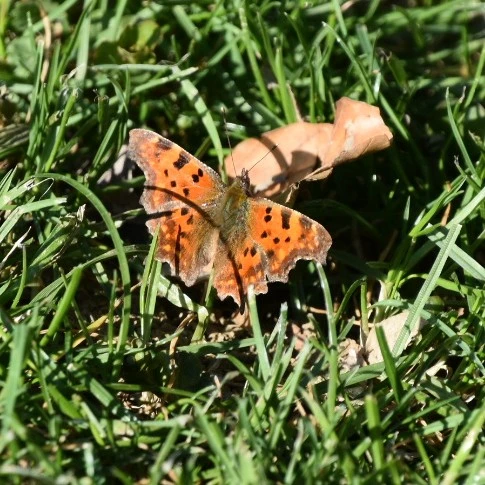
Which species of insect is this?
Polygonia c-album
